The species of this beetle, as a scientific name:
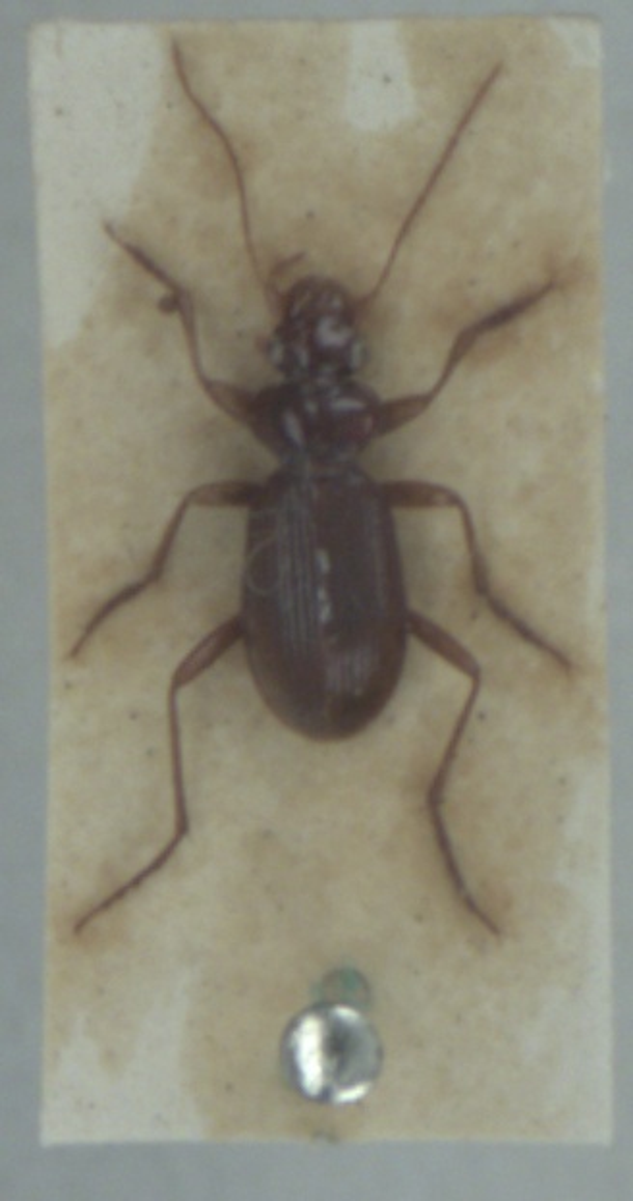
Leistus ferrugineus
